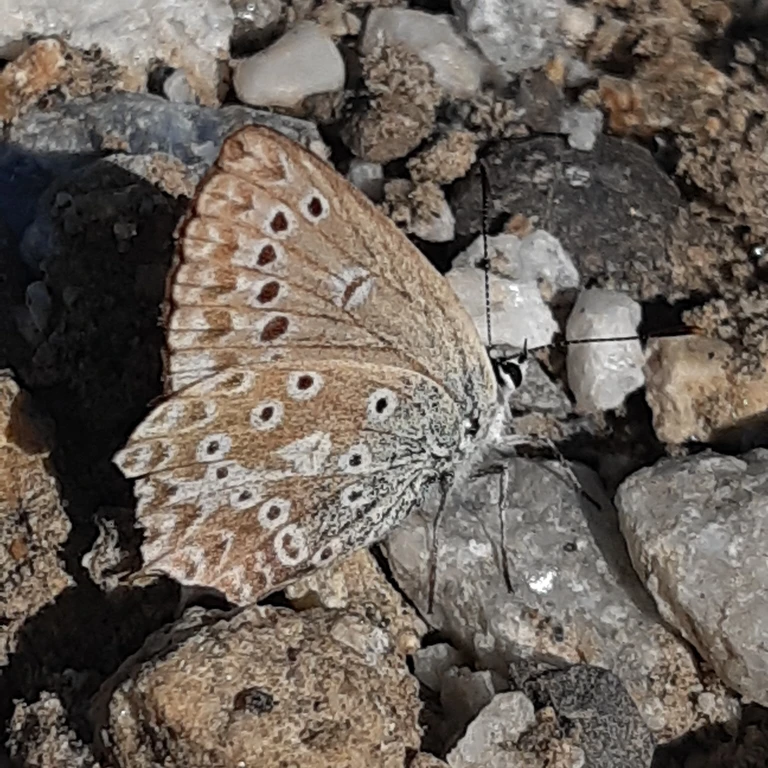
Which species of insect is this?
Polyommatus daphnis
